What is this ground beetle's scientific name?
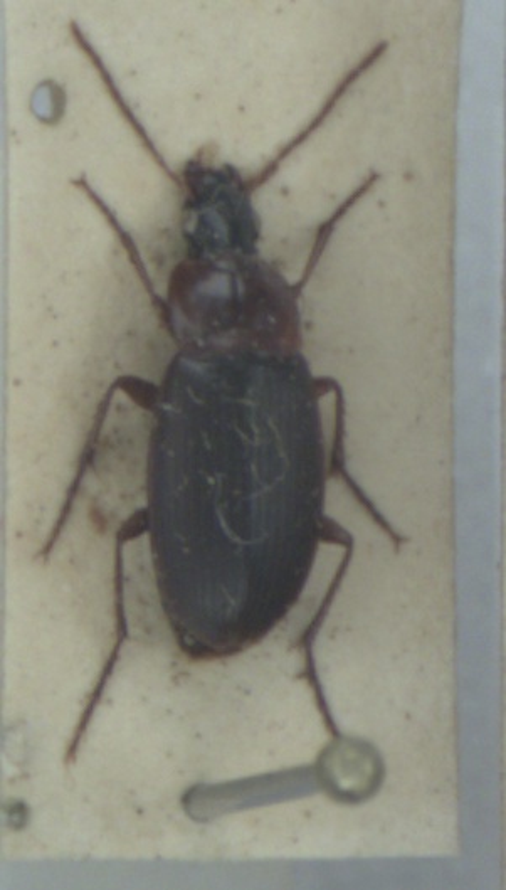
Calathus cinctus
